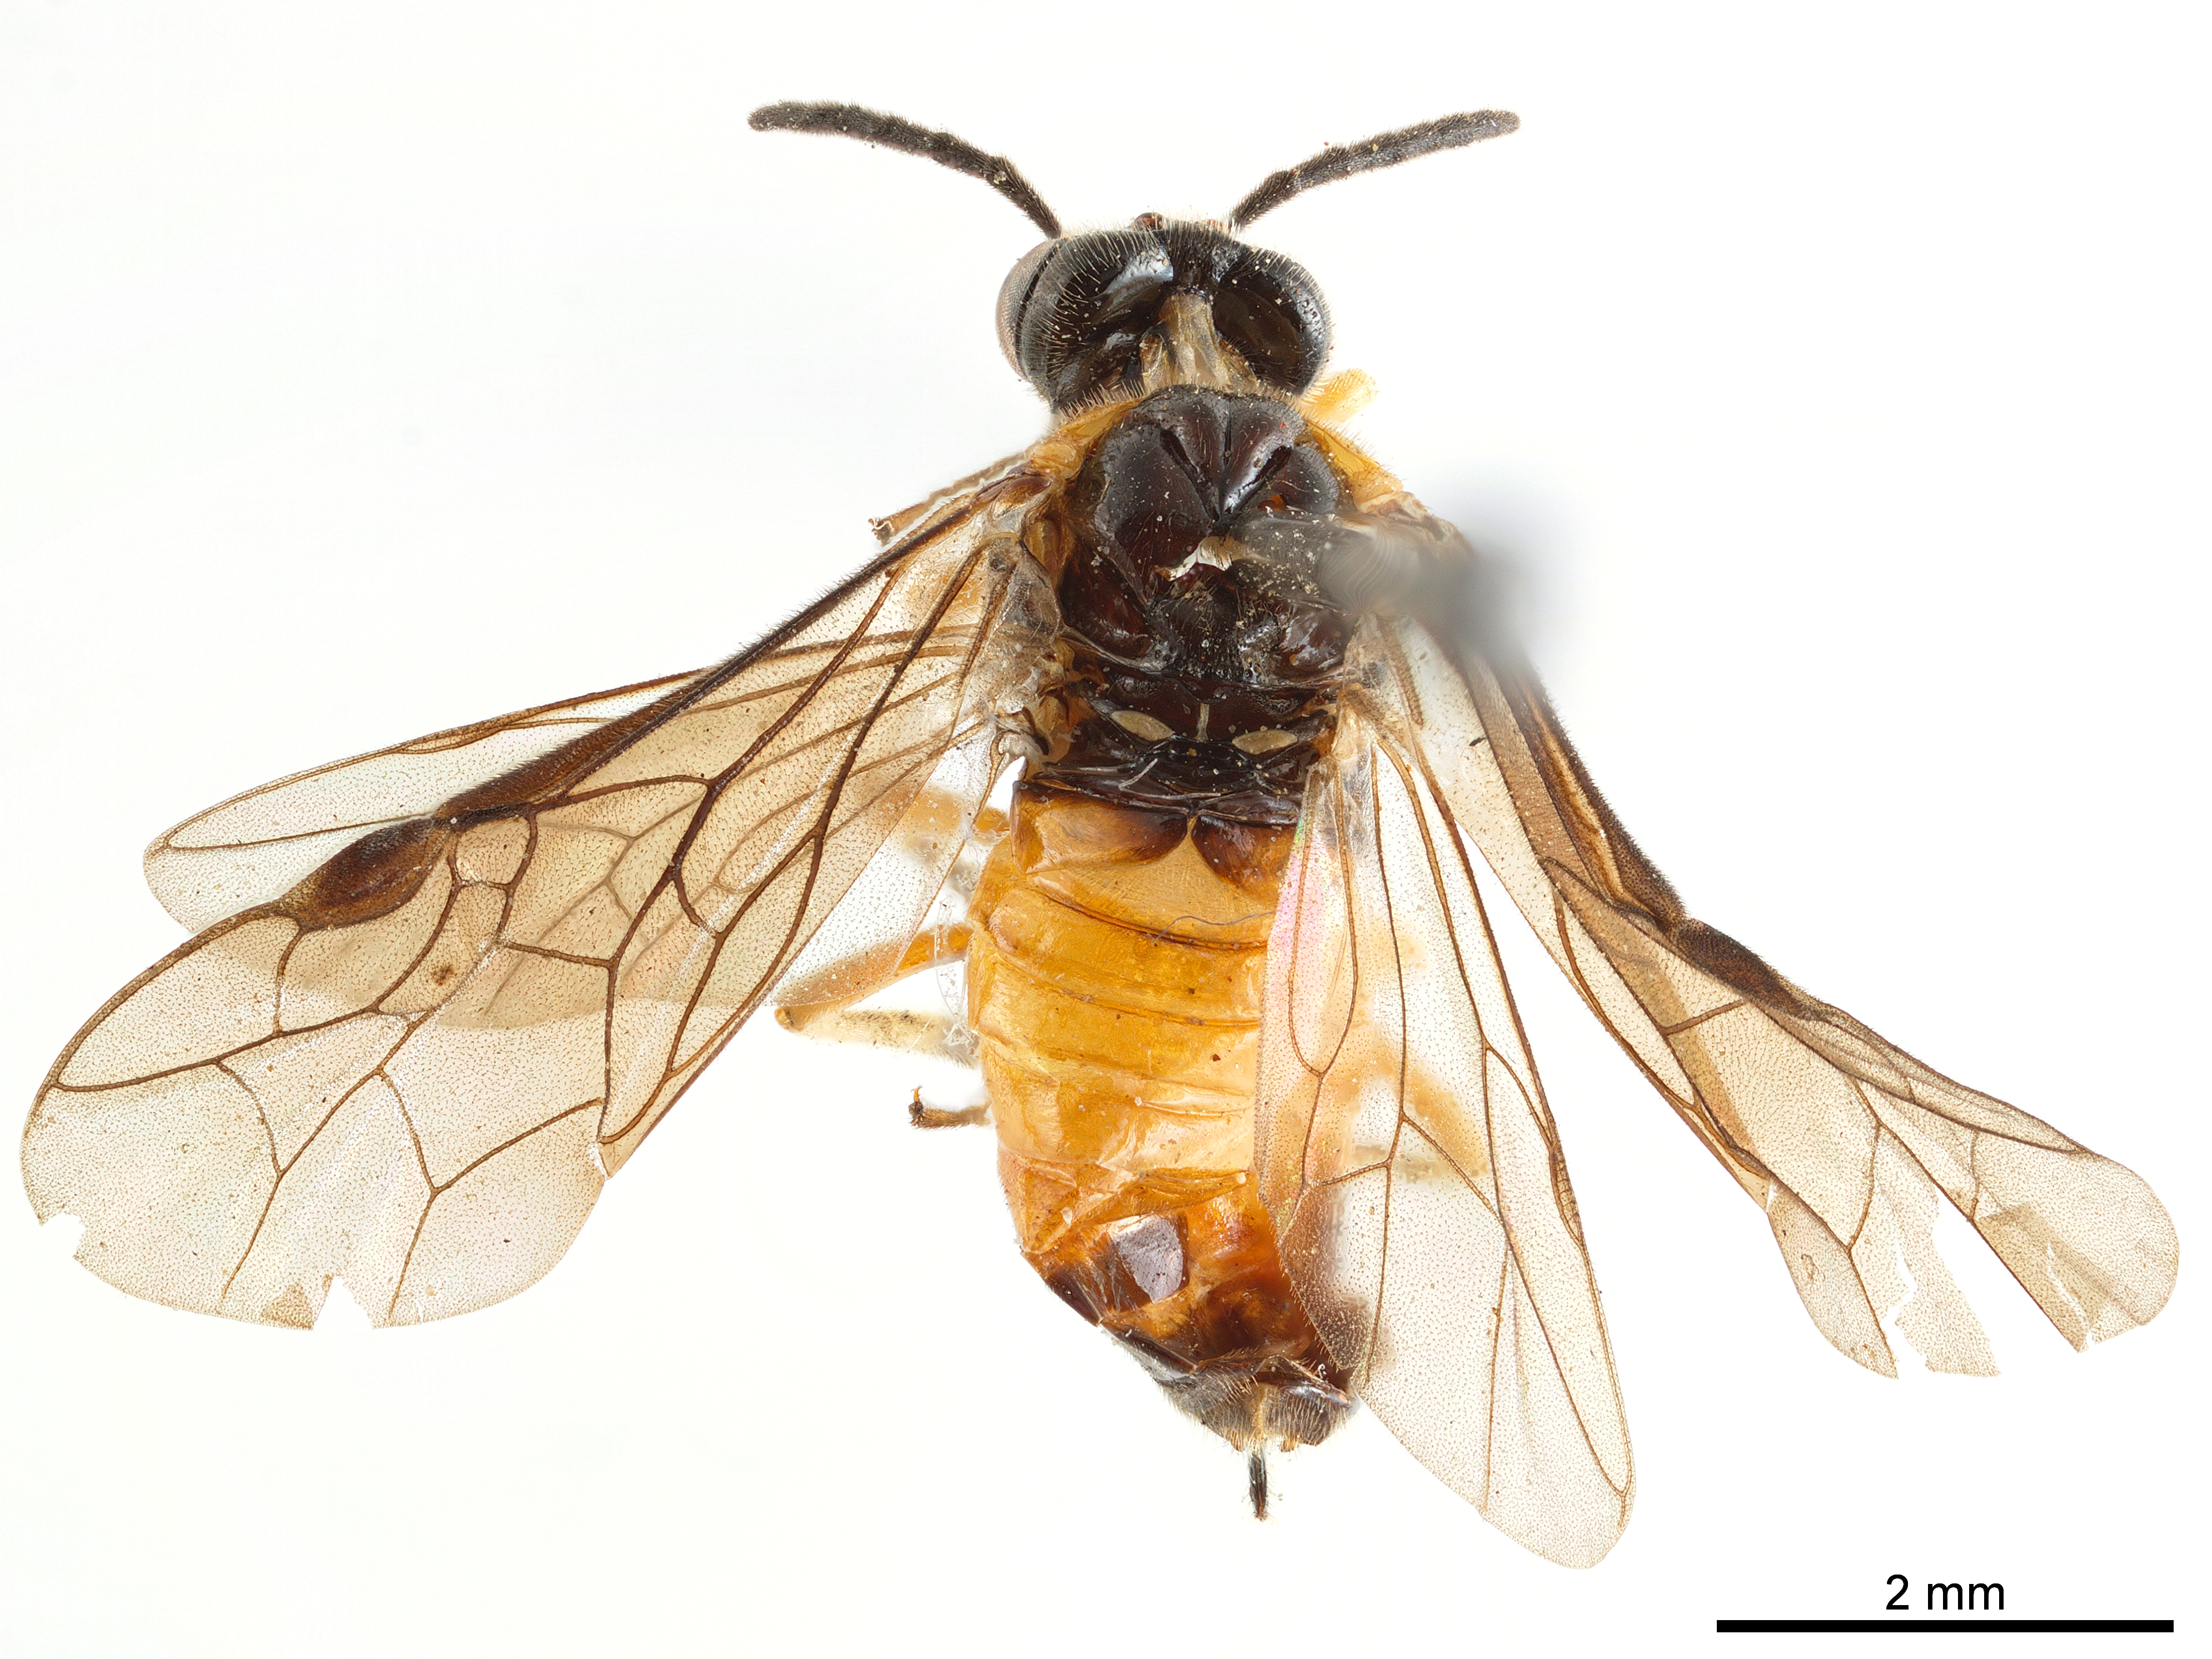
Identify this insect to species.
Amonophadnus auriventris
